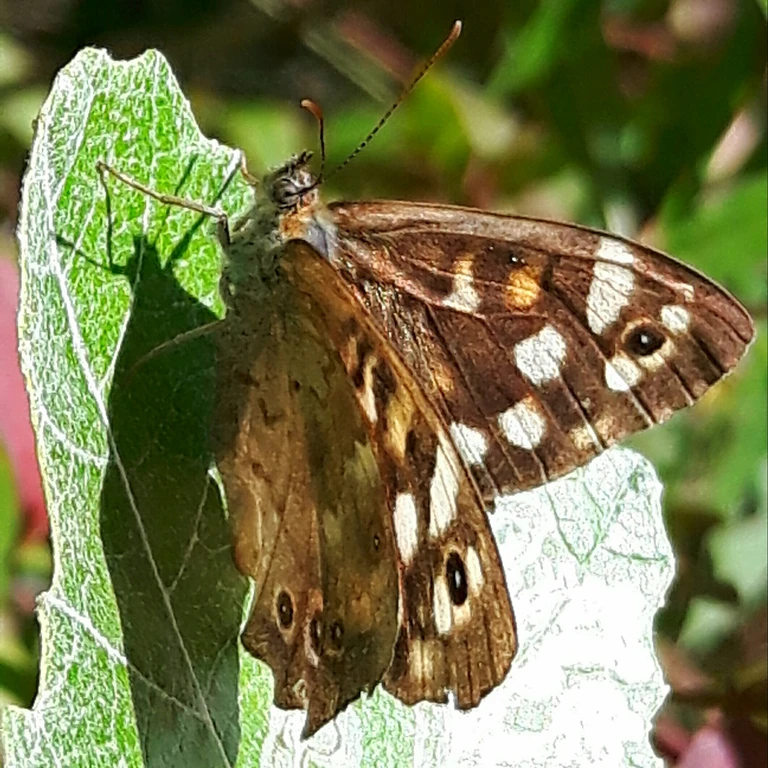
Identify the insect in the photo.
Pararge aegeria
